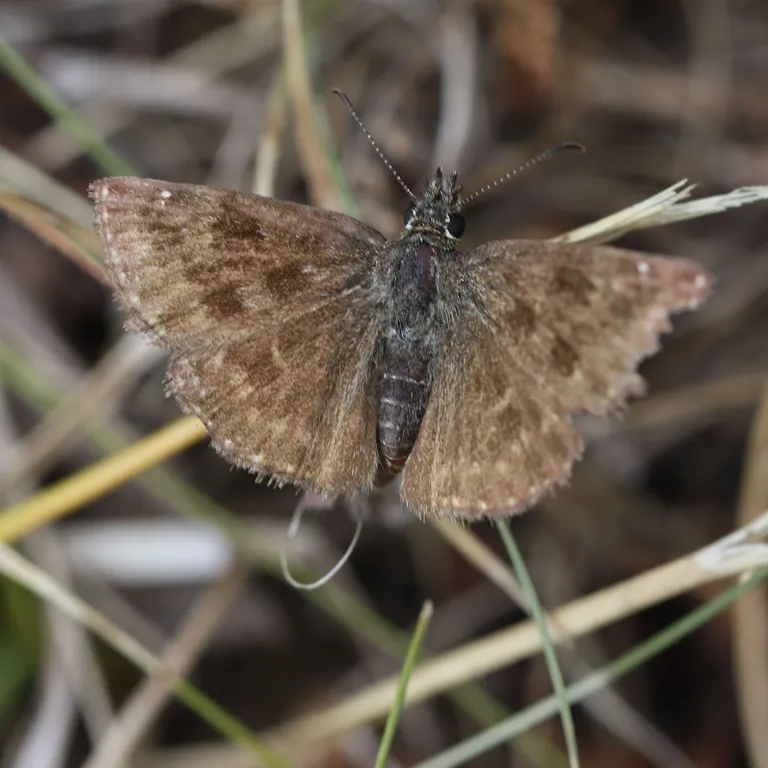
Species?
Erynnis tages
